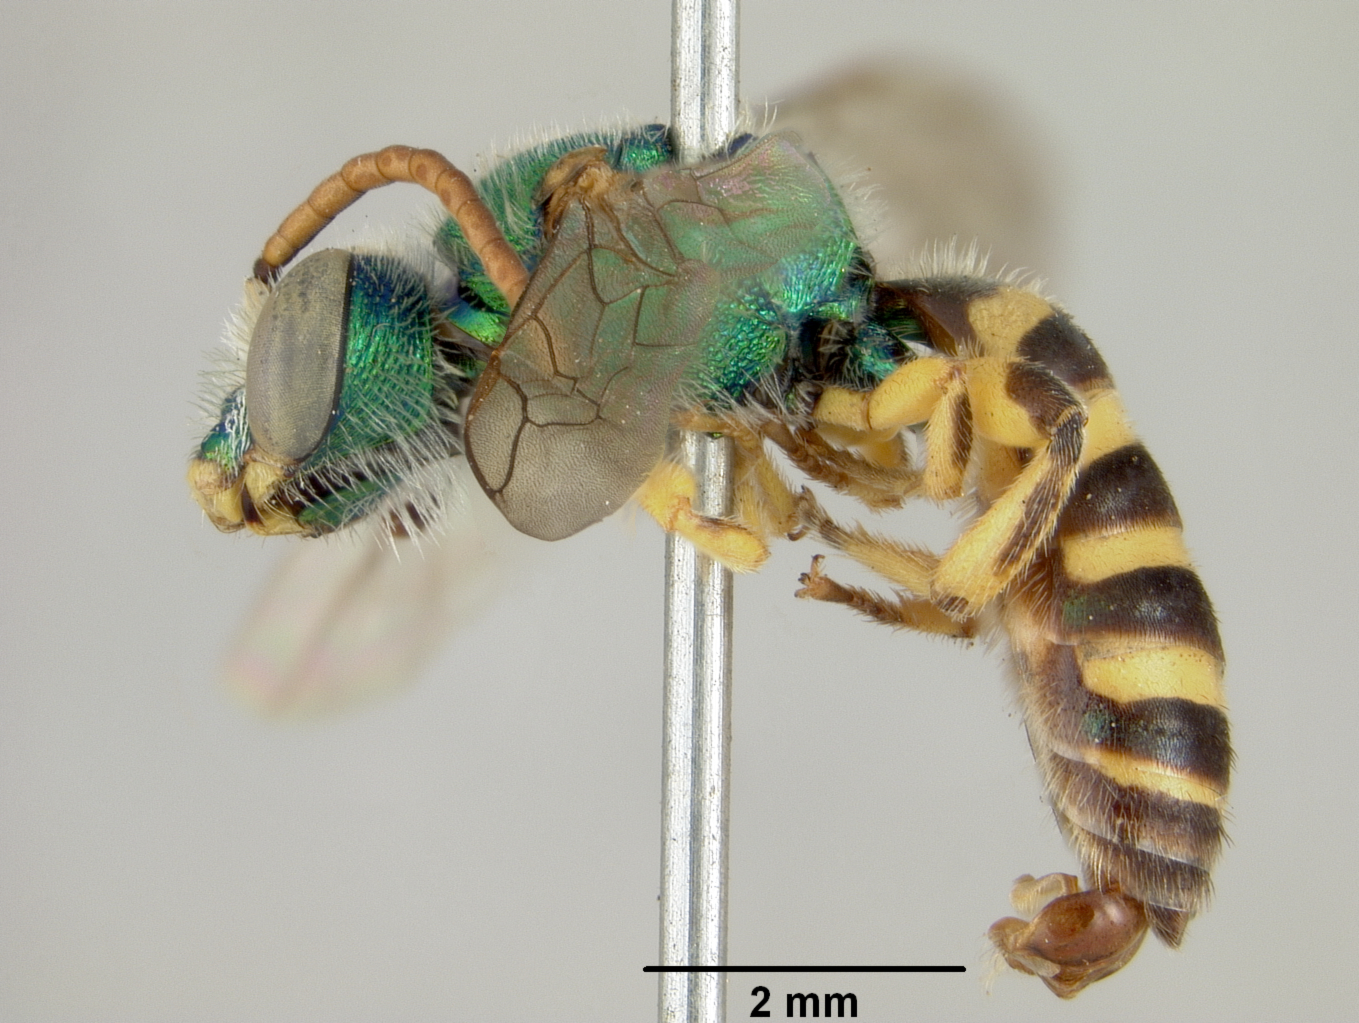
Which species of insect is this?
Agapostemon sulcatulus
